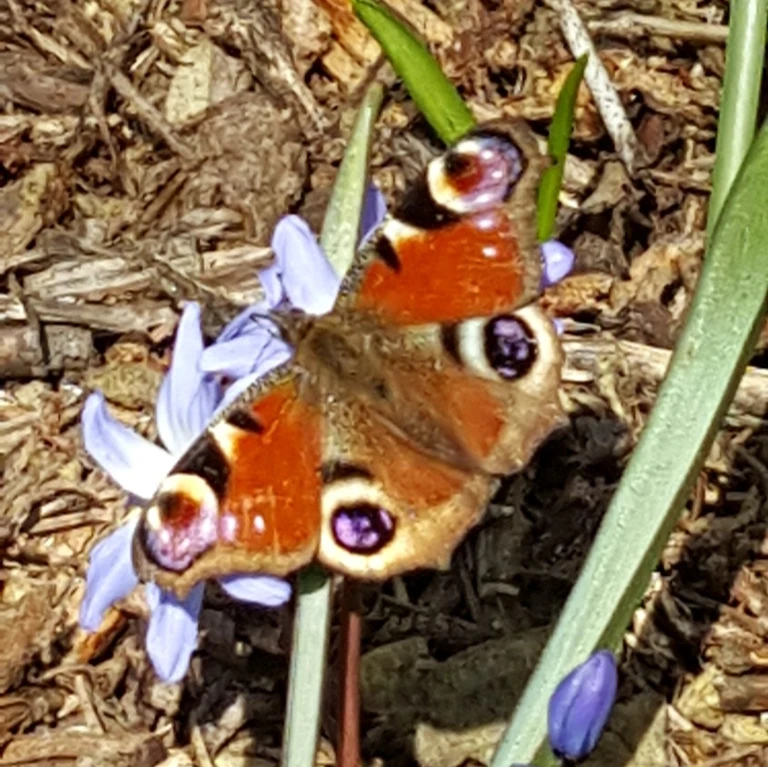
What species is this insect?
Aglais io
